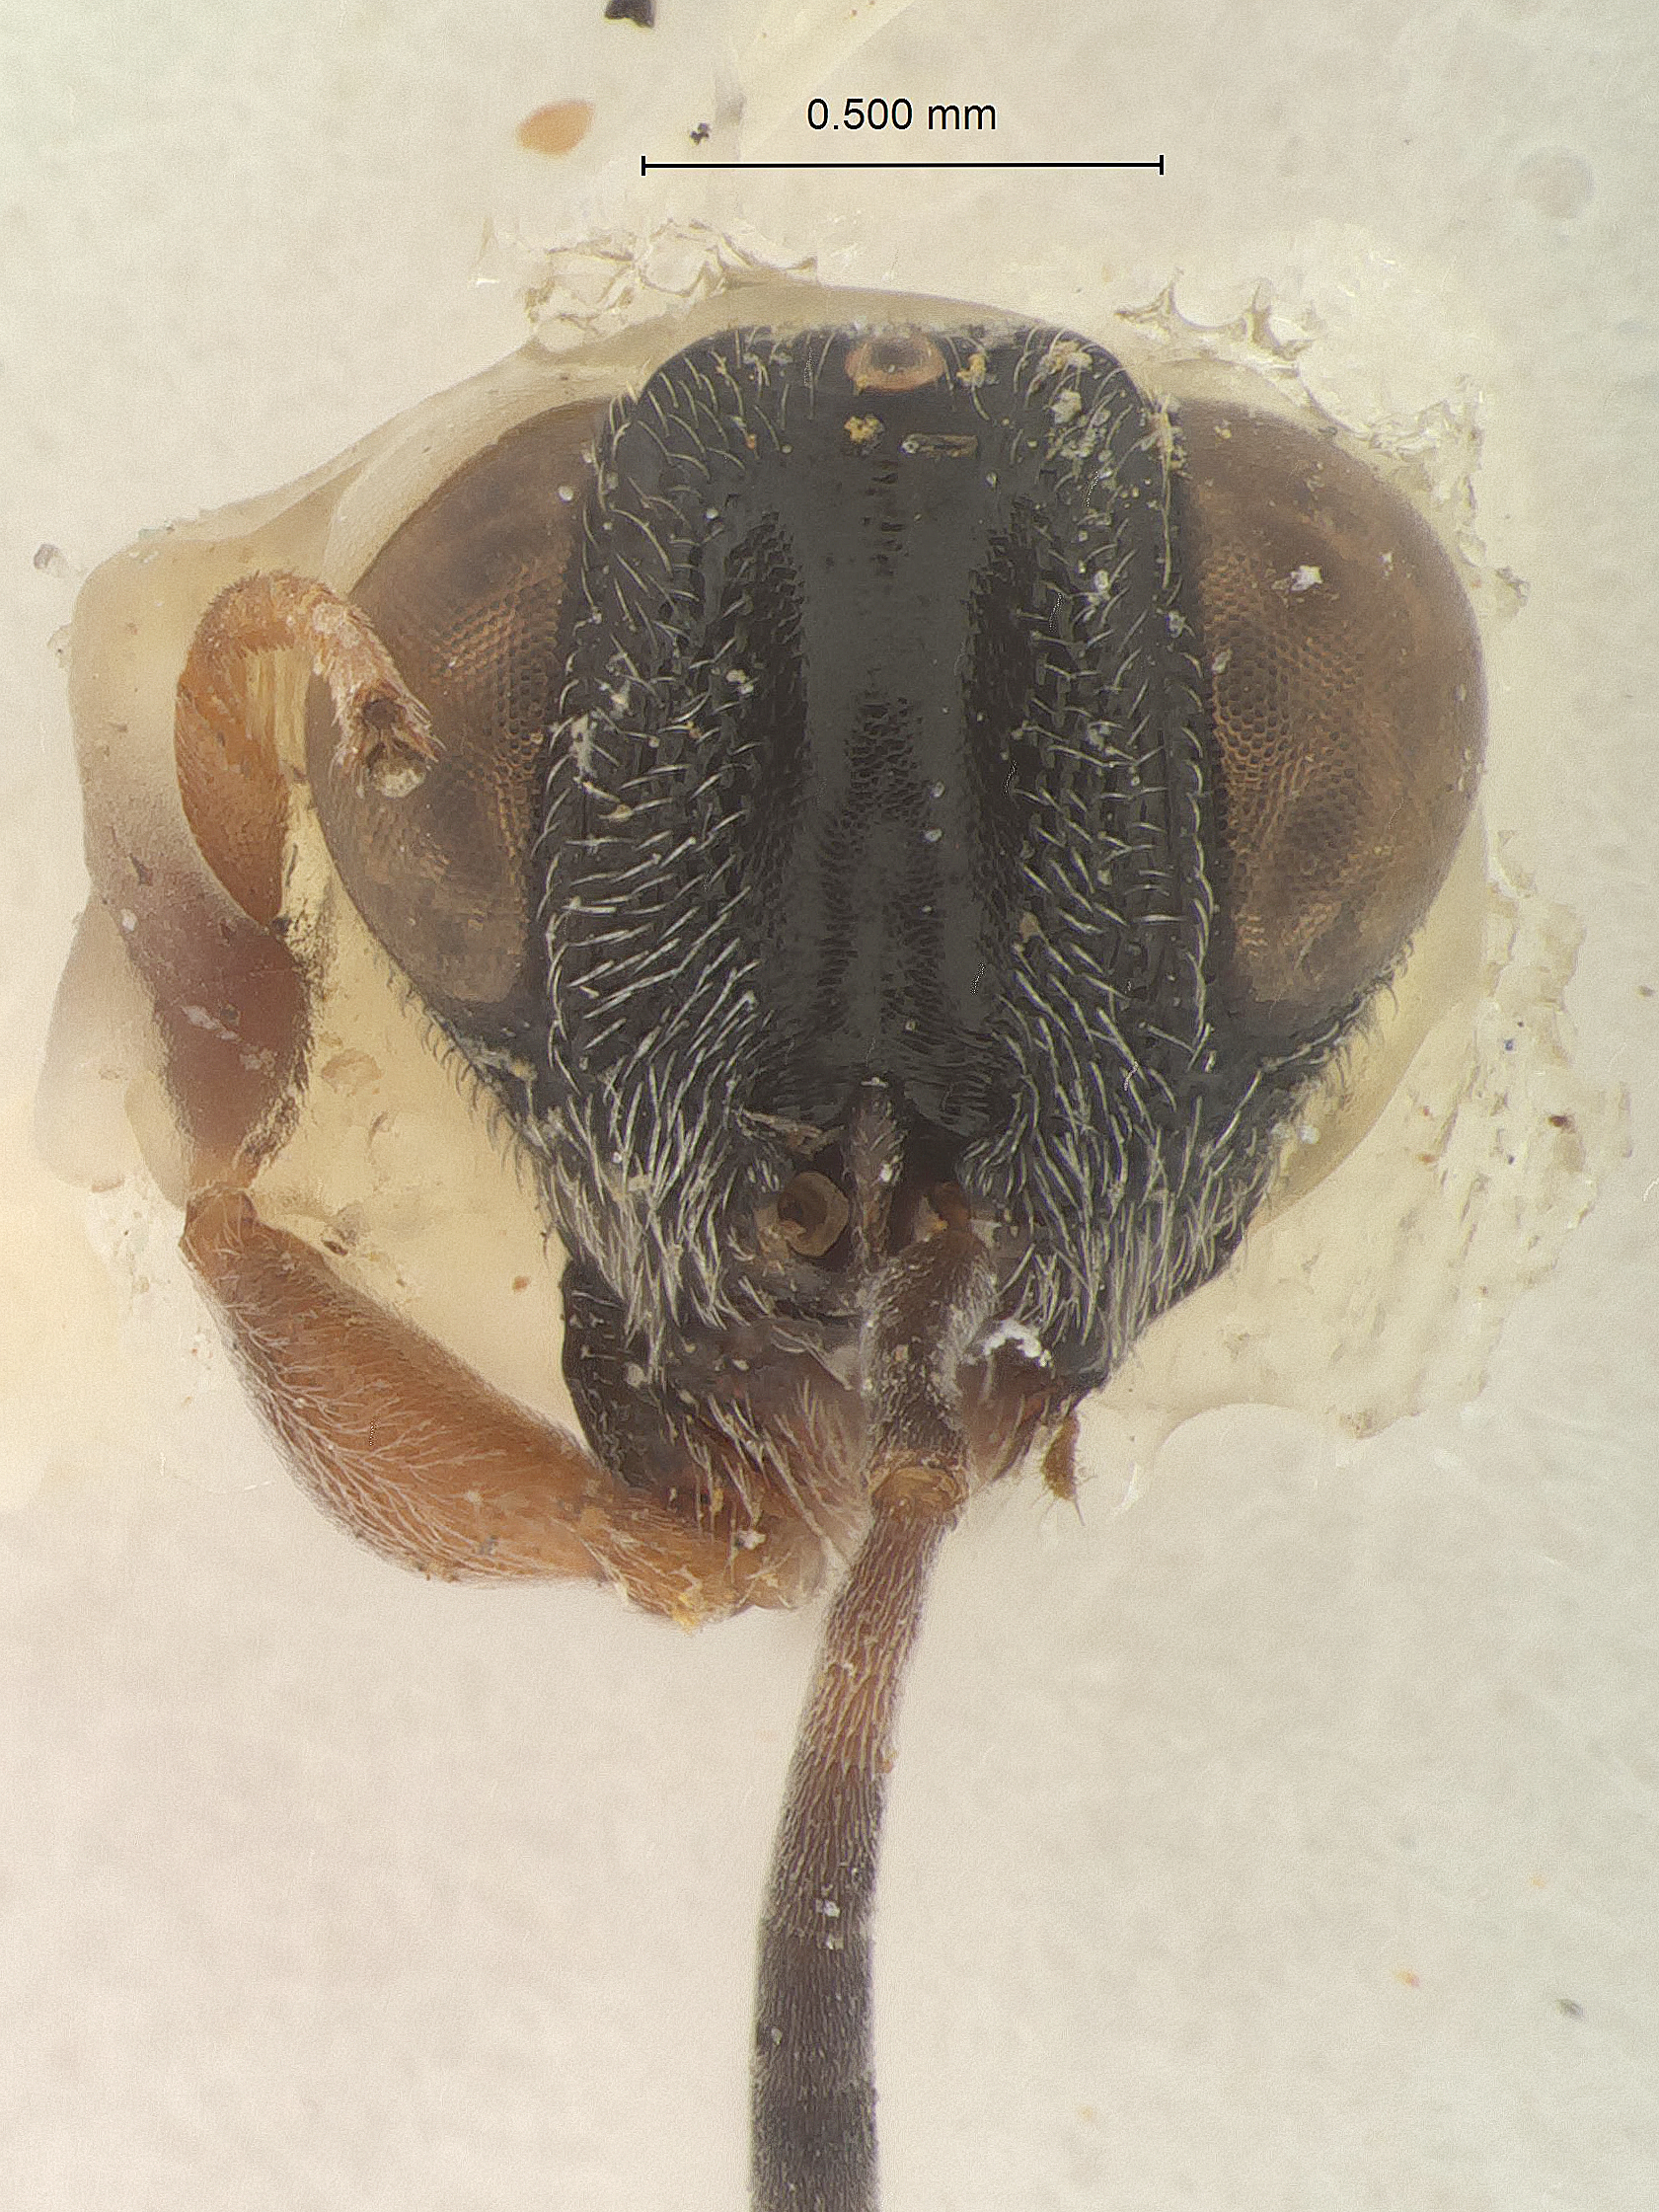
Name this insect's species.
Sabatiella nepalensis
